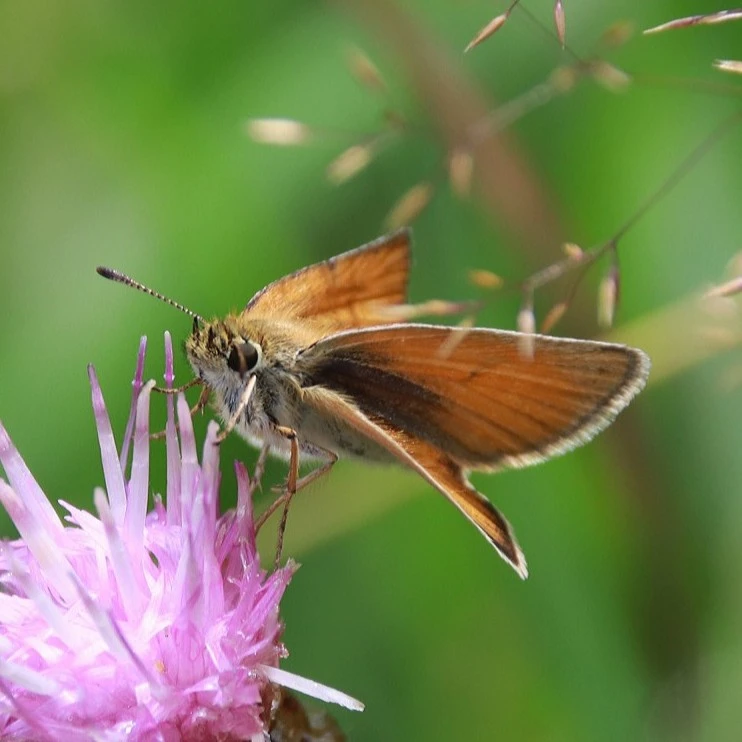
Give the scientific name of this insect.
Thymelicus lineola
